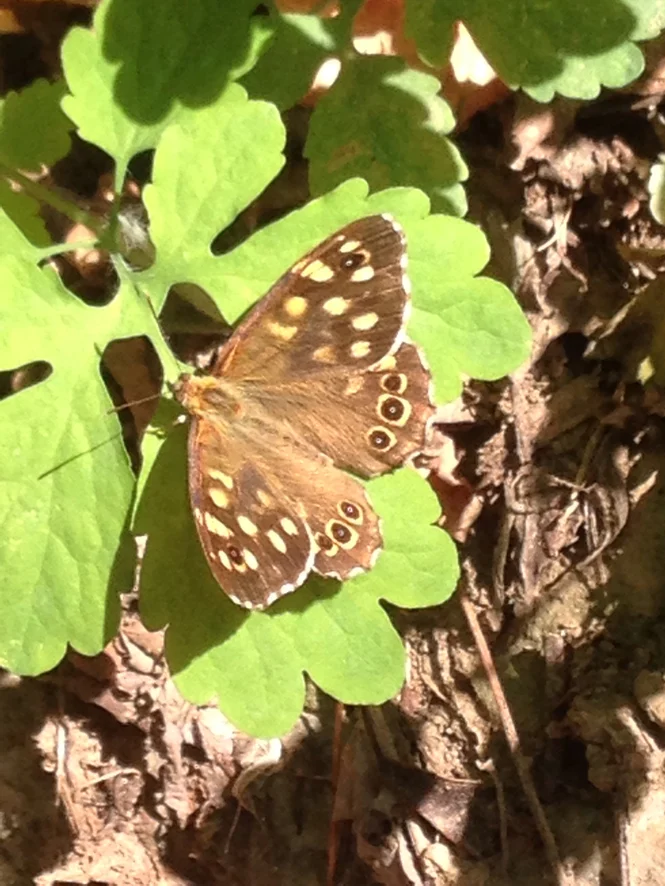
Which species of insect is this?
Pararge aegeria
